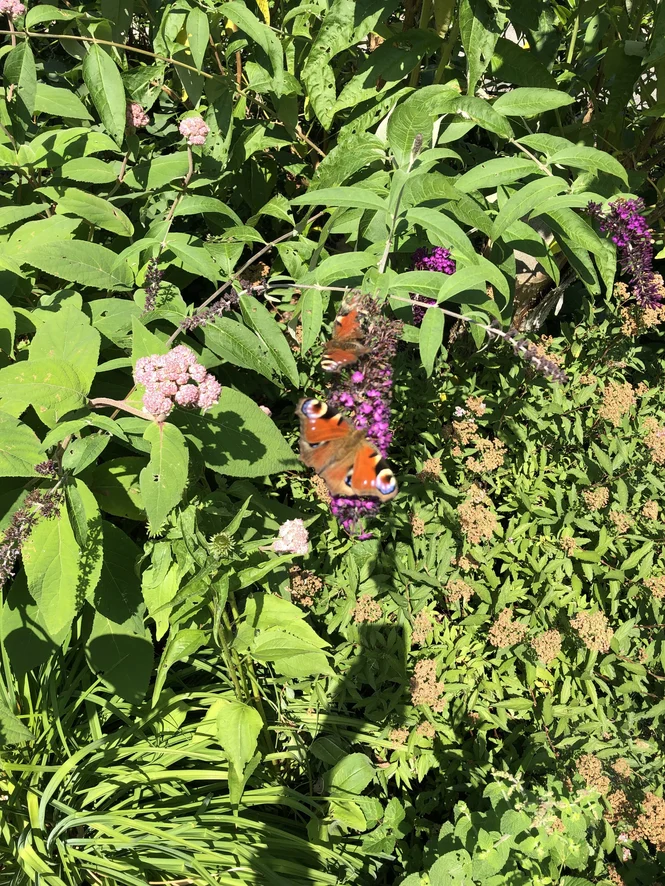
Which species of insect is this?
Aglais io
